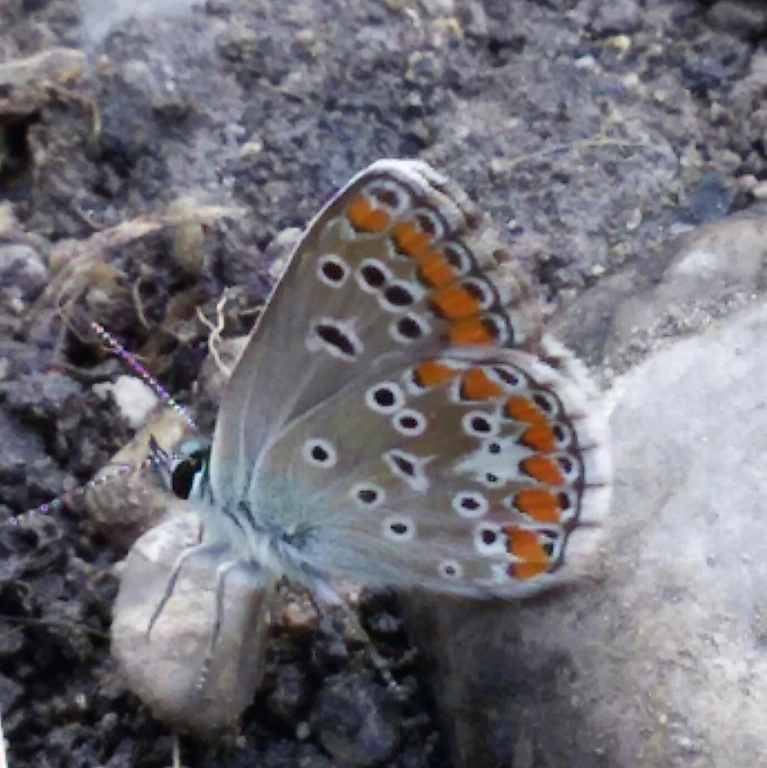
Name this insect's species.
Aricia agestis/artaxerxes
